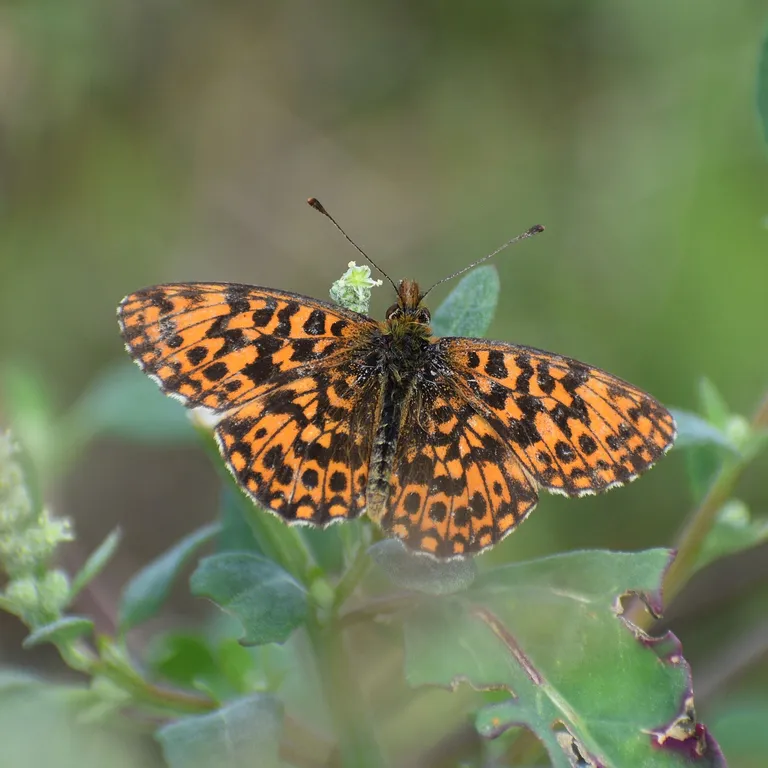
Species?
Boloria dia
